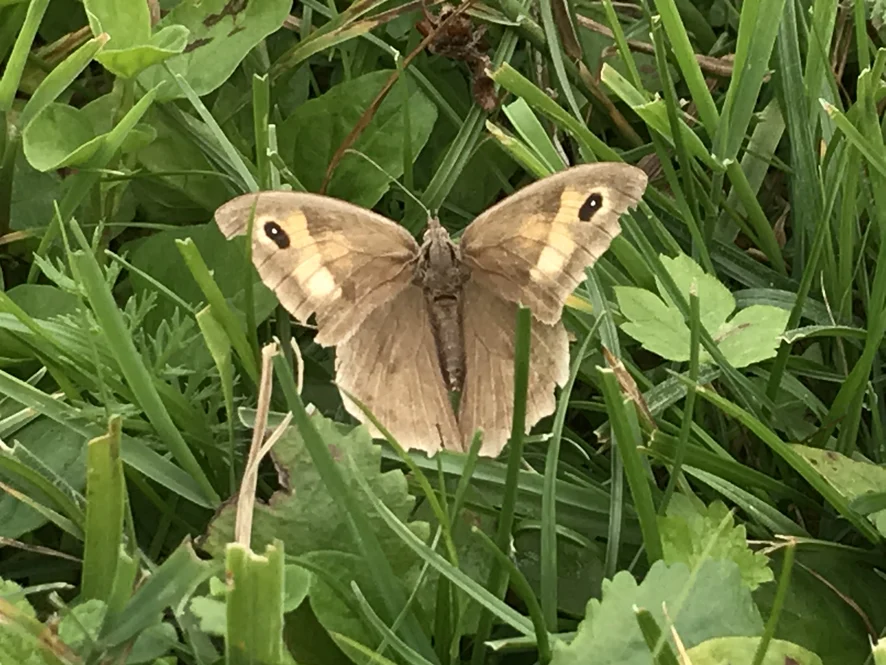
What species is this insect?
Maniola jurtina
